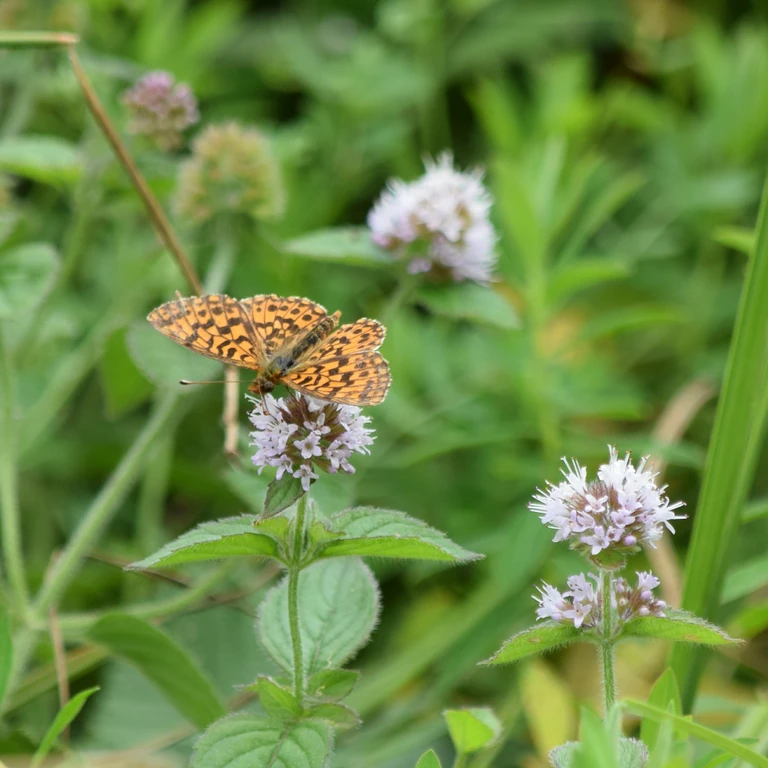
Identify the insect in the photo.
Boloria dia
